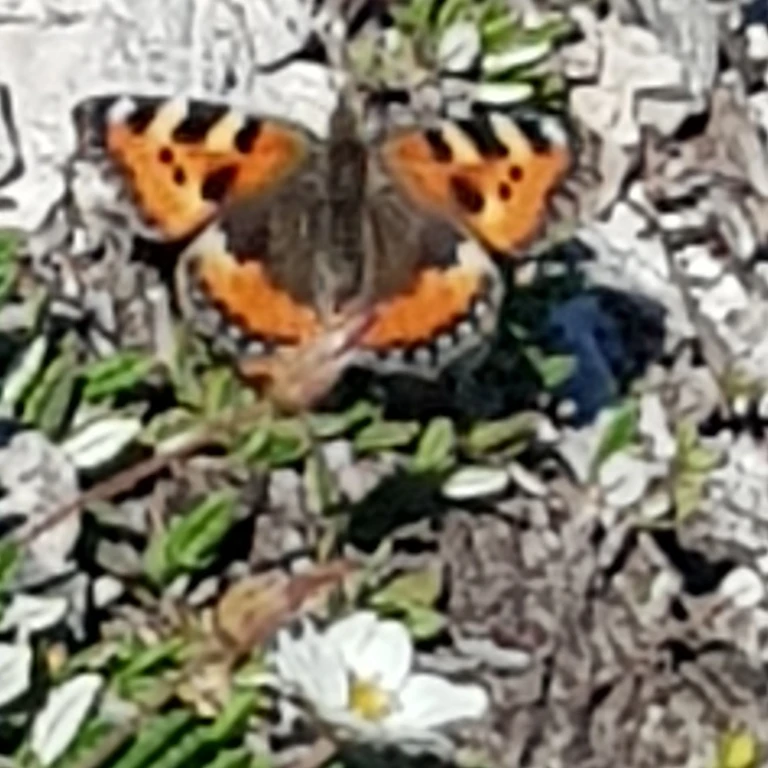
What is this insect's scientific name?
Aglais urticae
